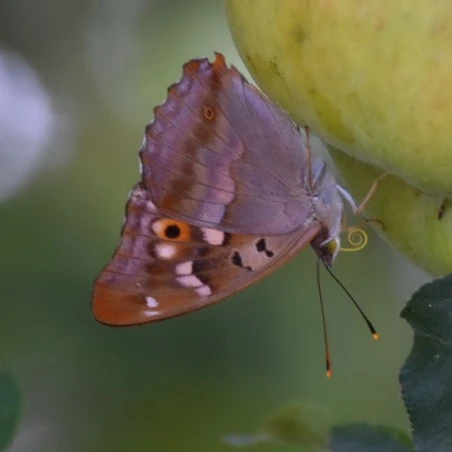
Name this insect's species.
Apatura ilia
